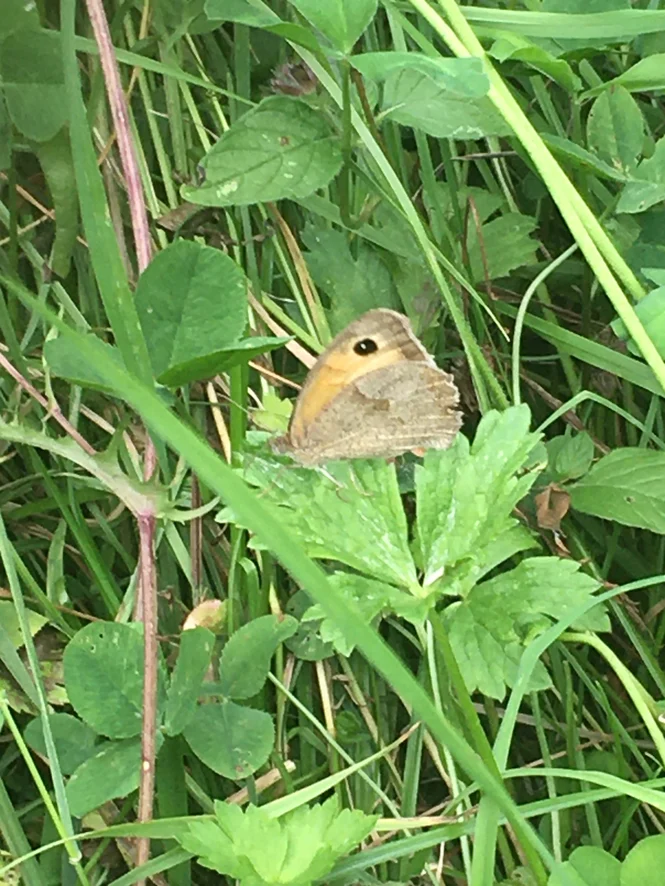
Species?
Maniola jurtina
